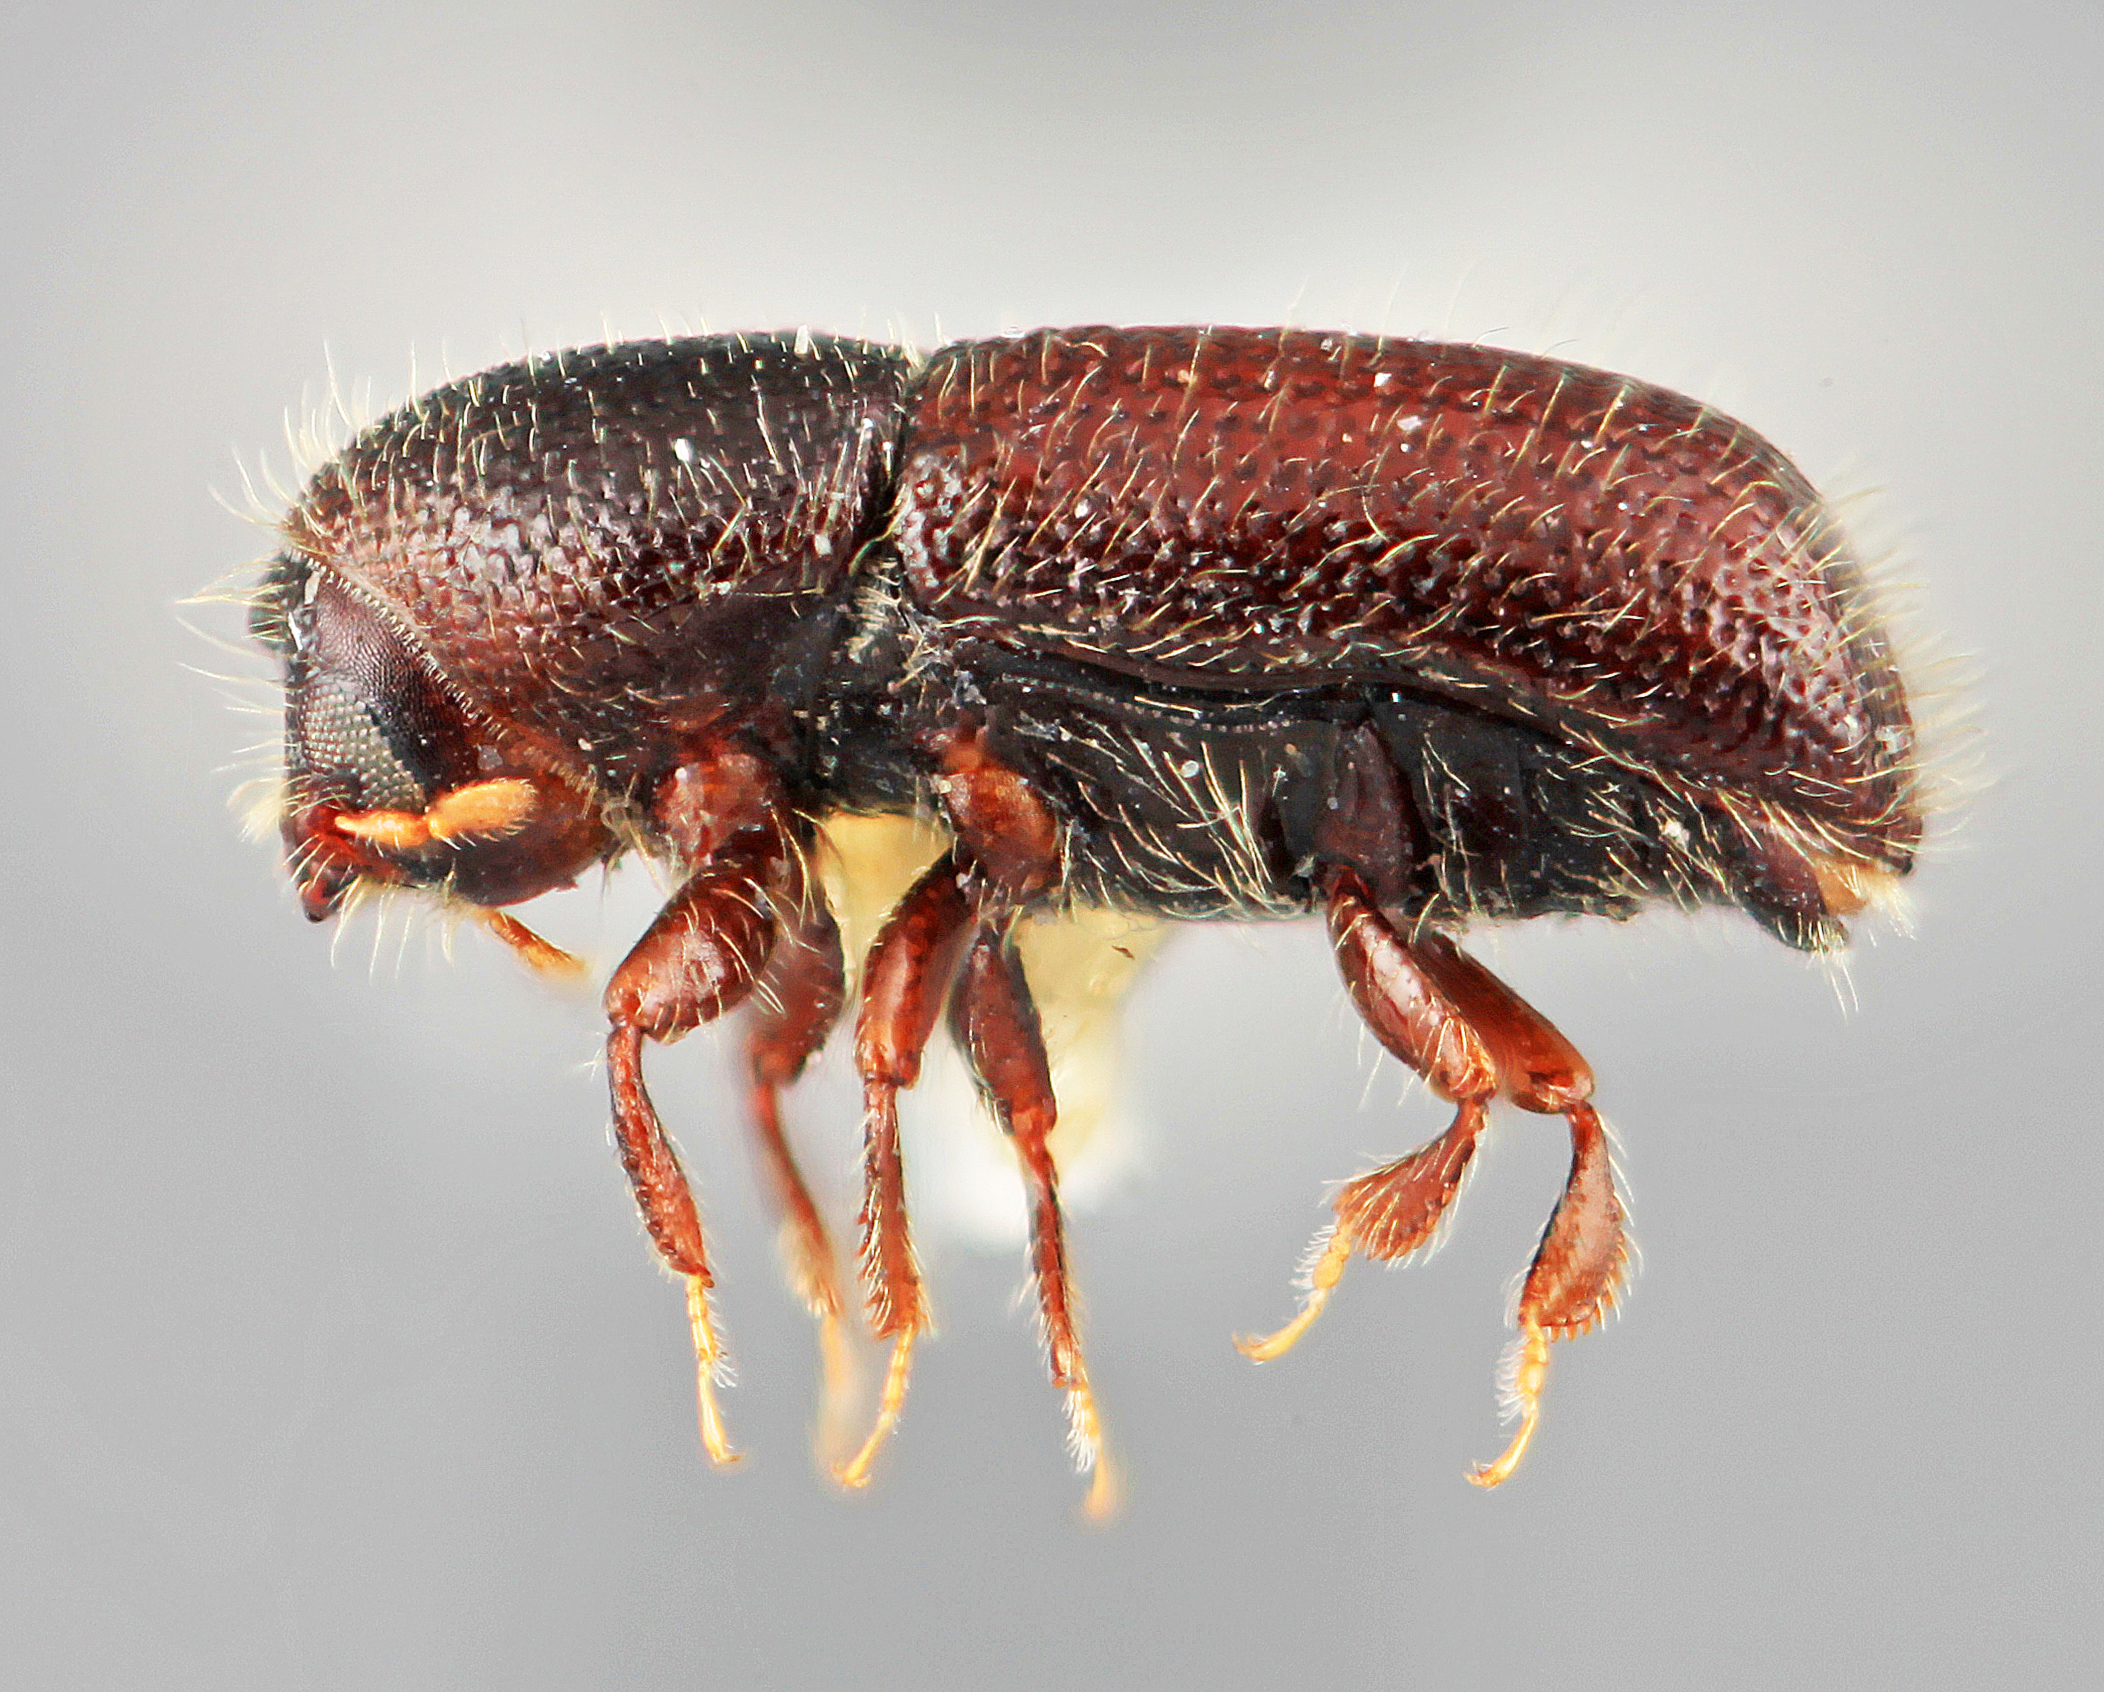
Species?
Dendrocranulus confinis
